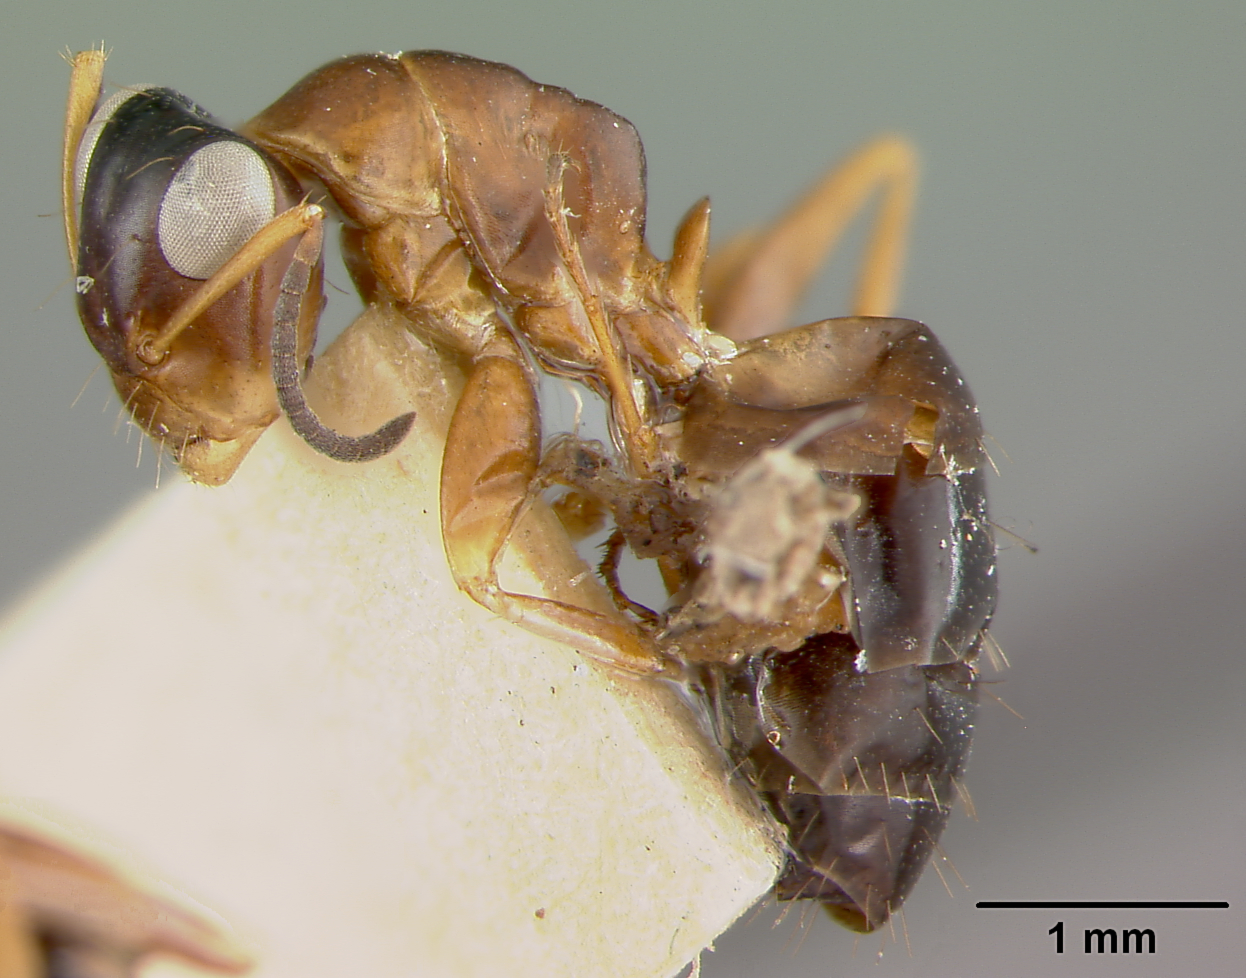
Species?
Opisthopsis lienosus
